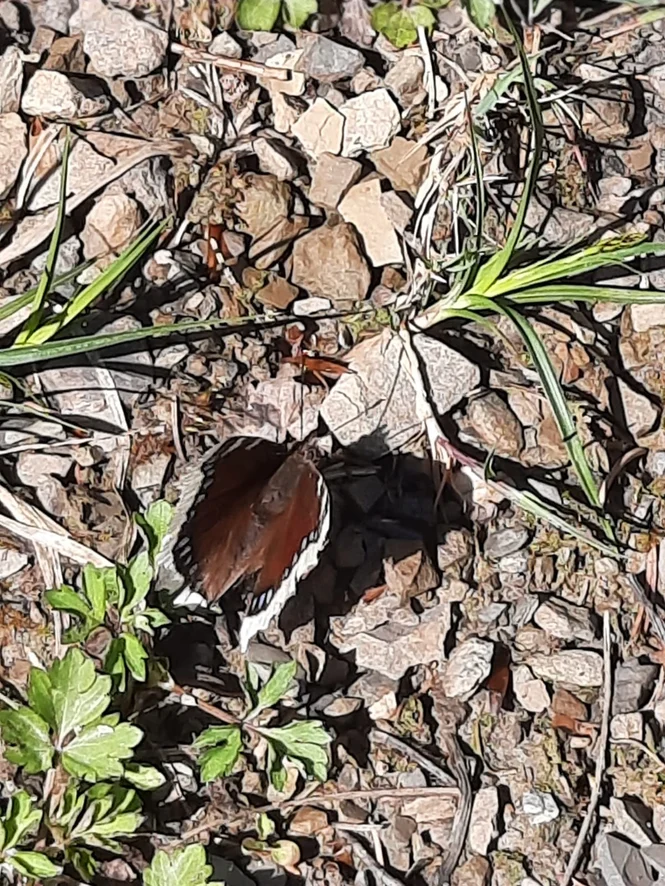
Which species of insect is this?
Nymphalis antiopa
